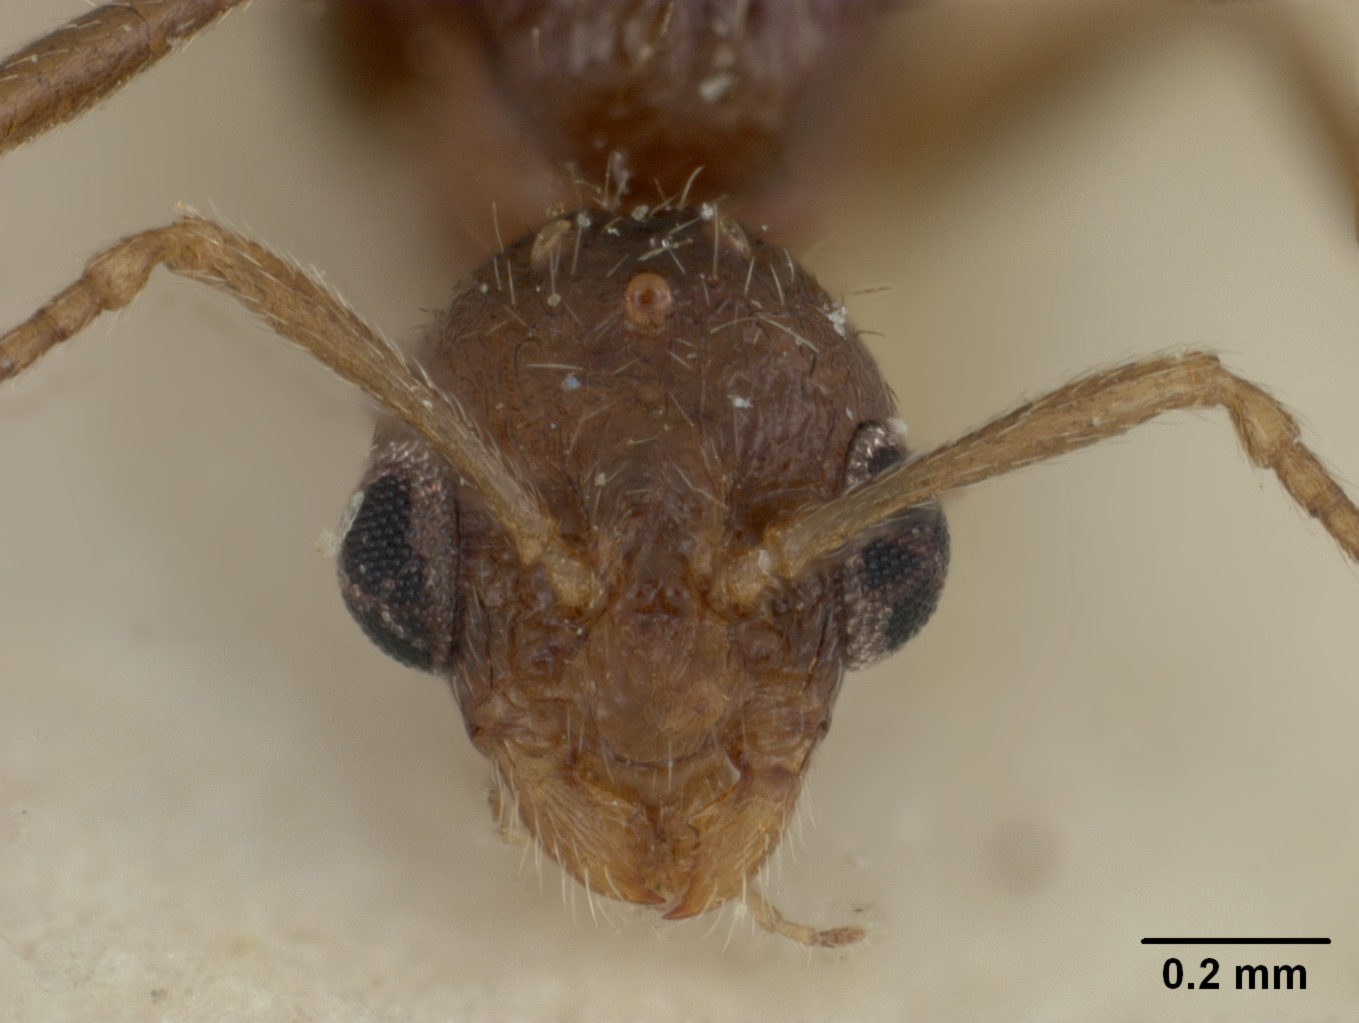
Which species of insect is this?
Chalepoxenus gribodoi
